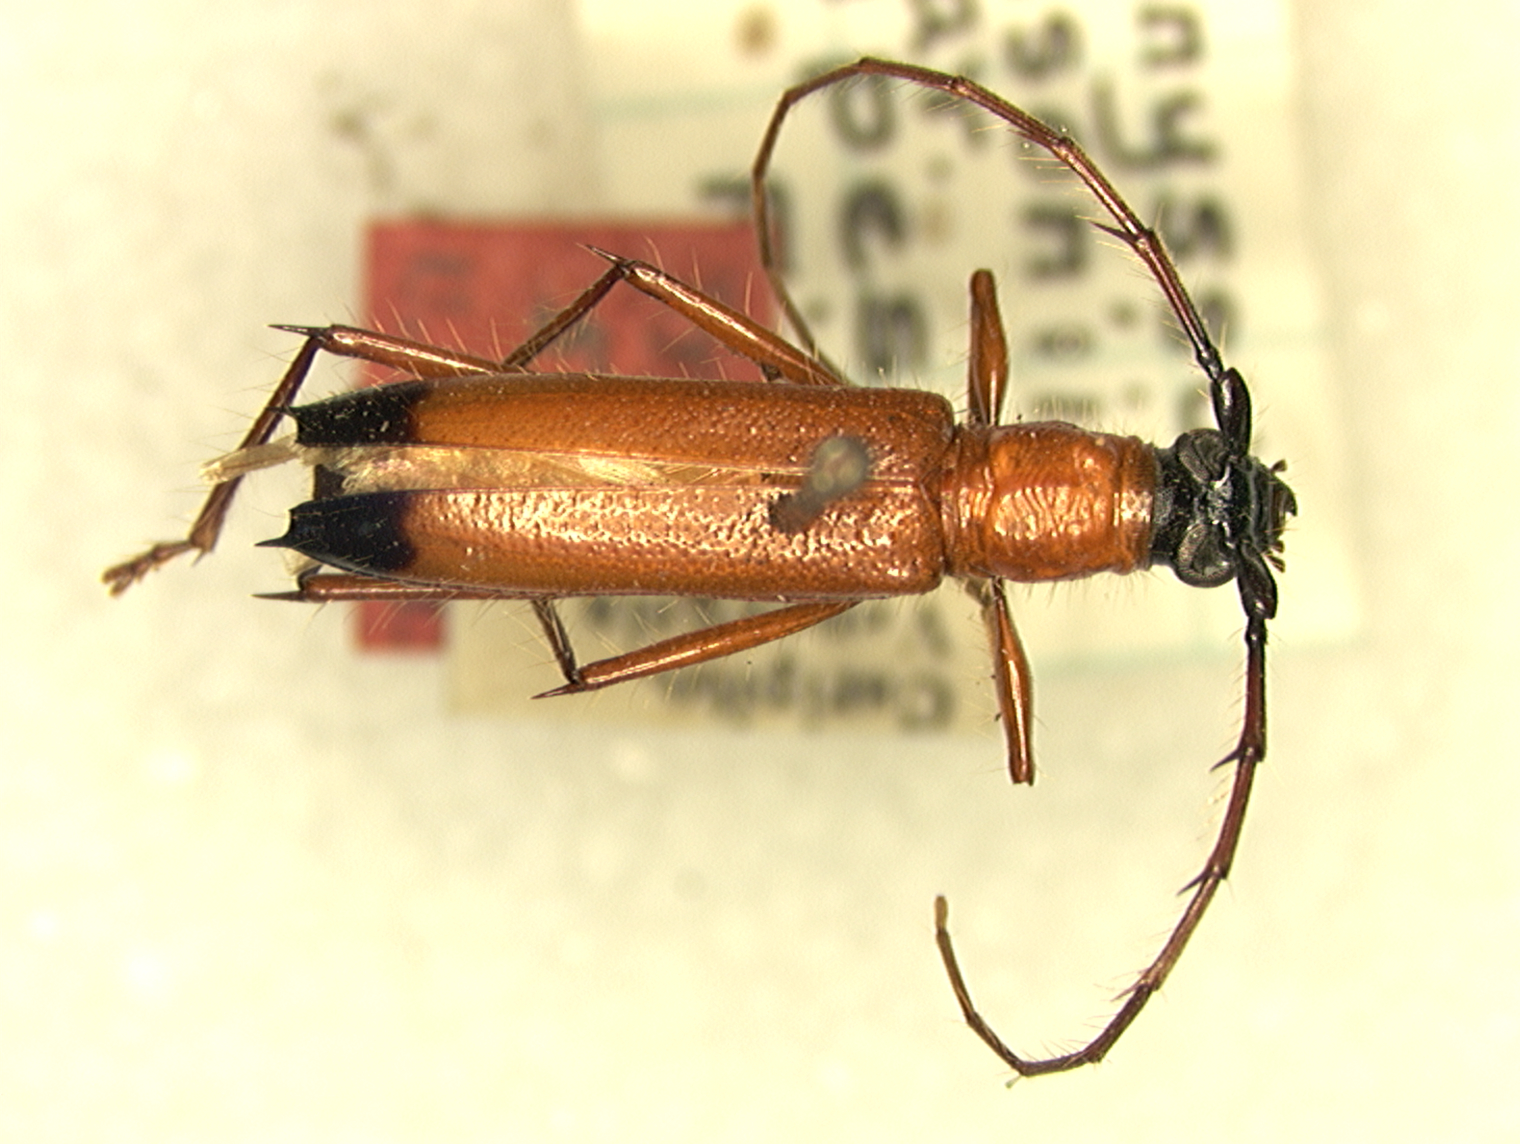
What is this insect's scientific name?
Pantonyssus flavipes (also Pantonyssus erichsonii)
